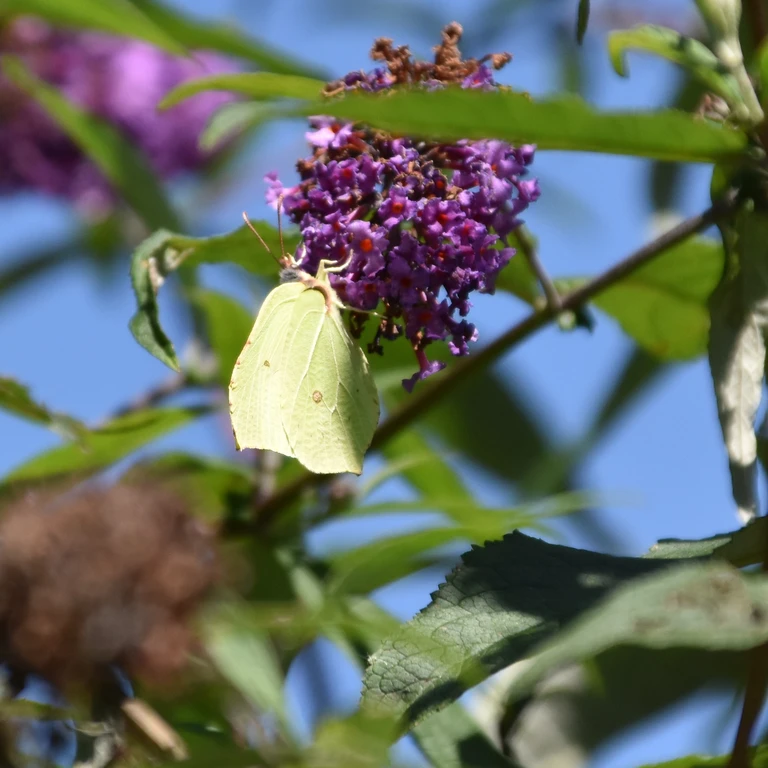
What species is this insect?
Gonepteryx rhamni
